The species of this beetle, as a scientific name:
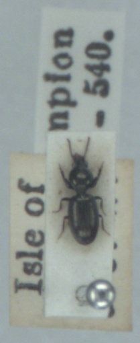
Dyschirius tristis
